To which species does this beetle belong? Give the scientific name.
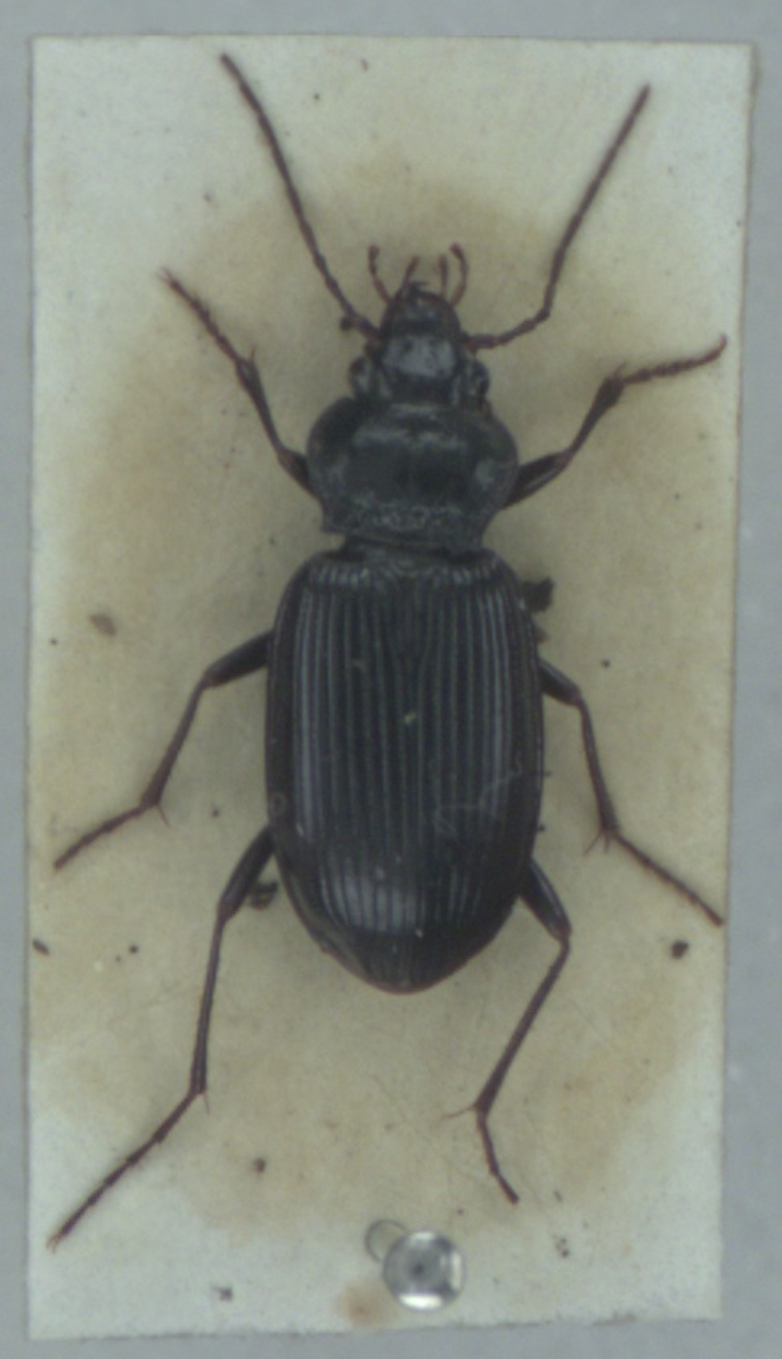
Nebria brevicollis
